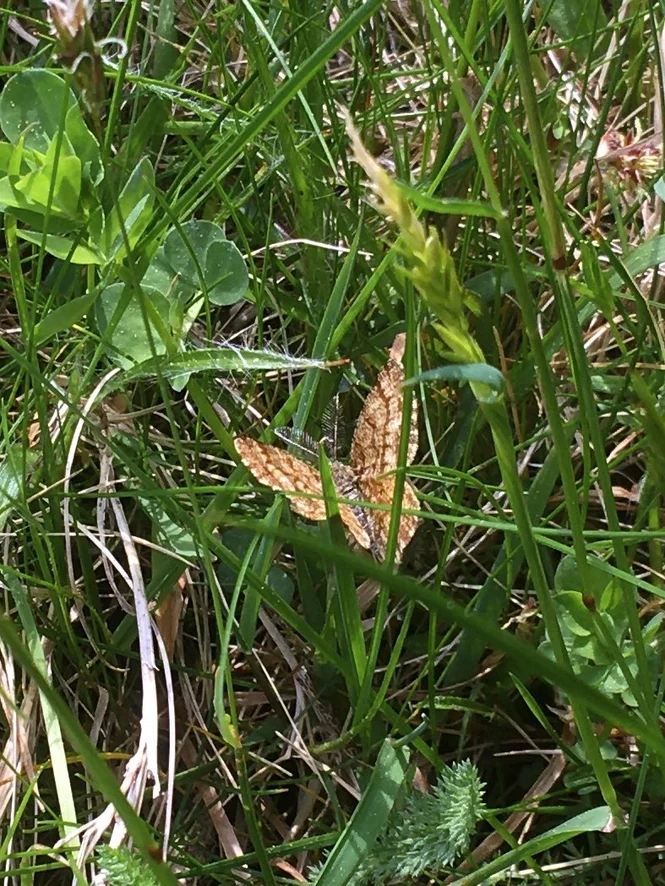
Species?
Ematurga atomaria
